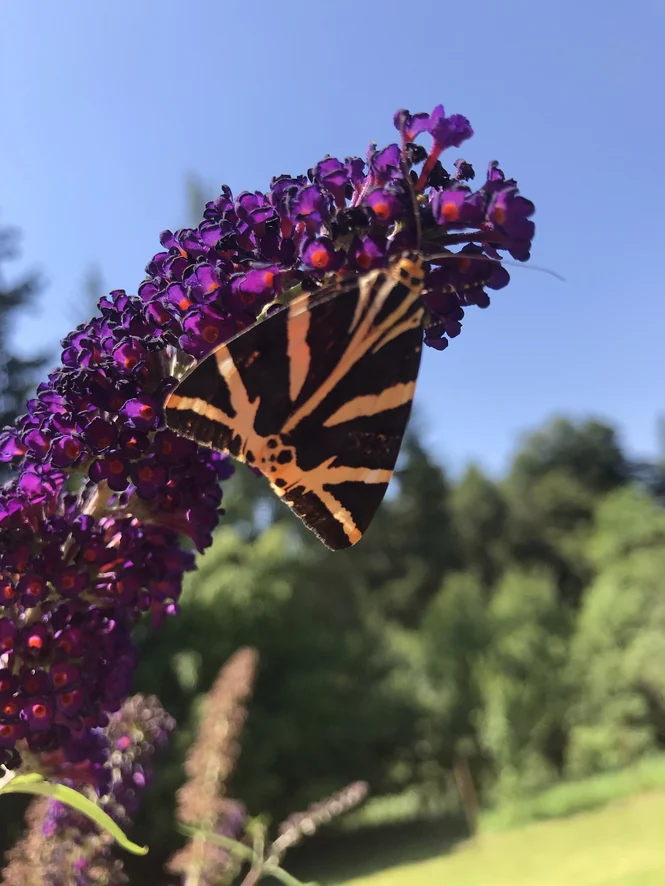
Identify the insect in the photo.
Euplagia quadripunctaria
